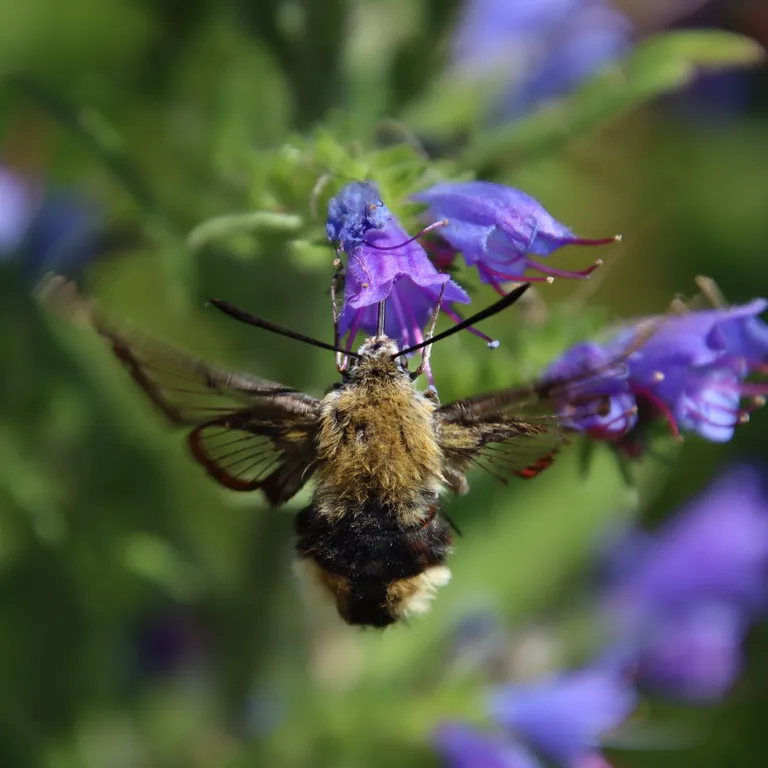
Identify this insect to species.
Hemaris fuciformis
